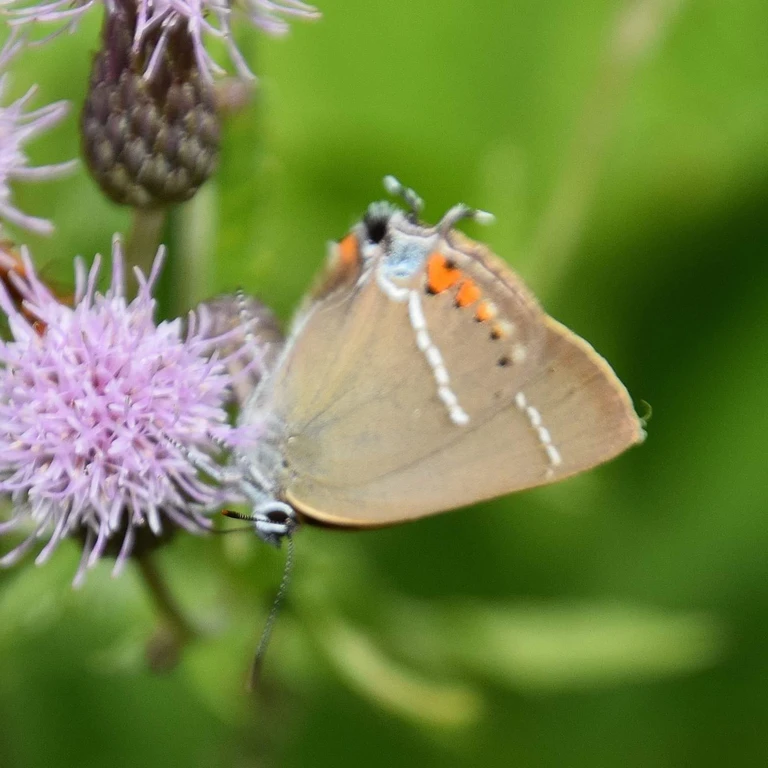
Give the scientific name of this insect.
Satyrium spini (also Tuttiola spini)
